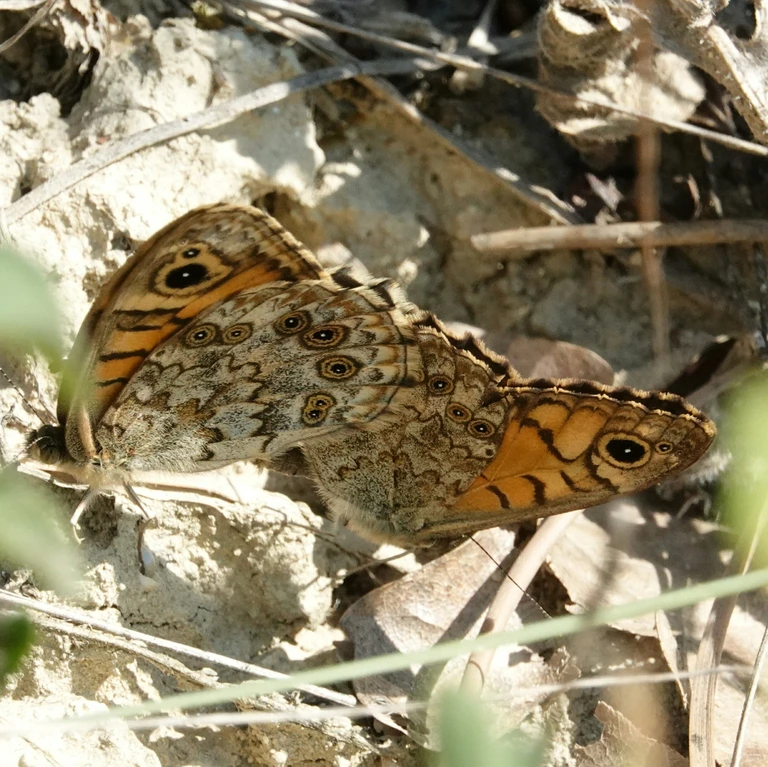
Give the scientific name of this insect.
Lasiommata megera (also Pararge megera)
